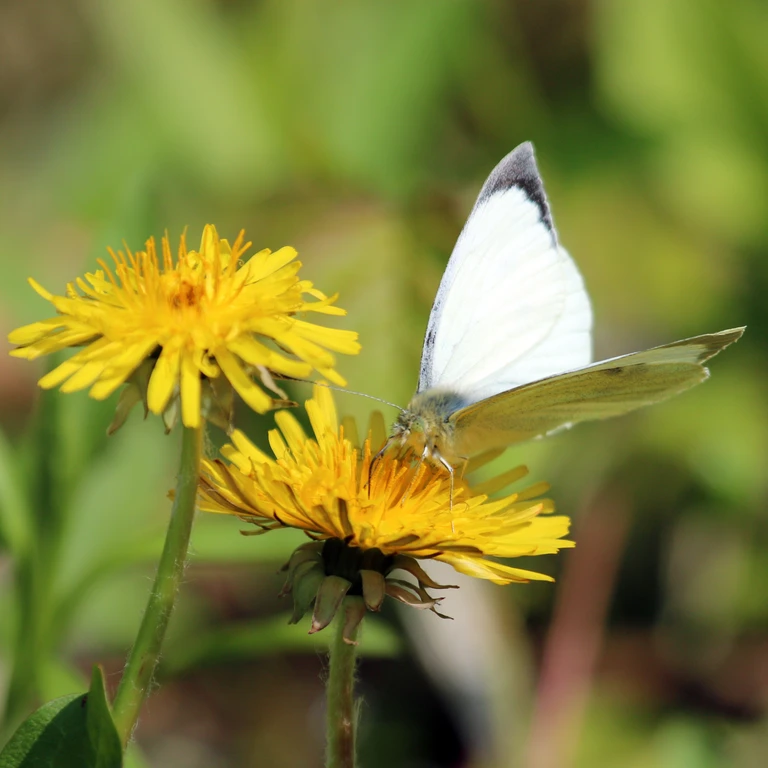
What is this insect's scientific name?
Pieris brassicae
